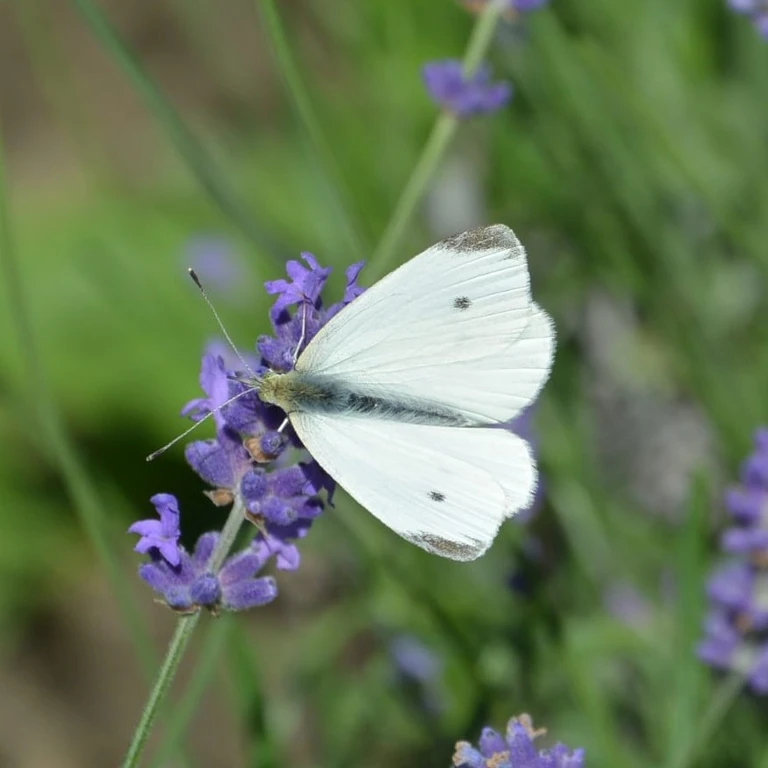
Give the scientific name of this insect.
Pieris rapae
